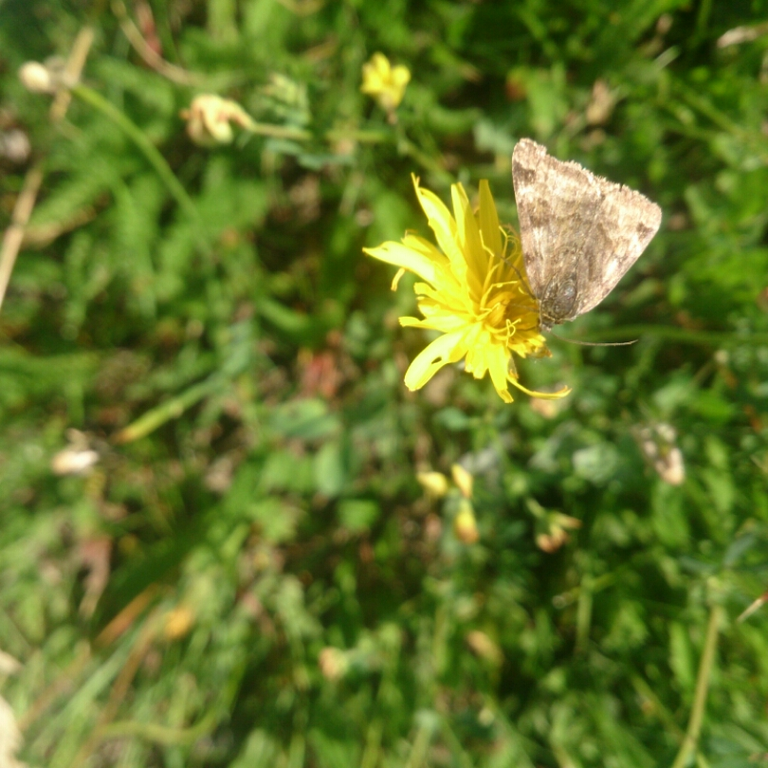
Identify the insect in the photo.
Euclidia glyphica
